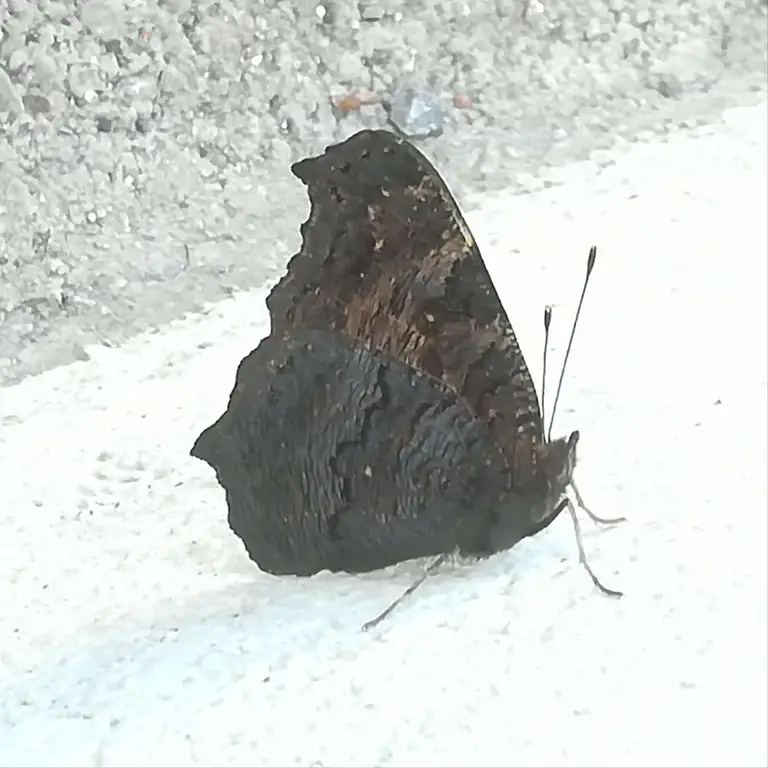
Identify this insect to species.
Aglais io
